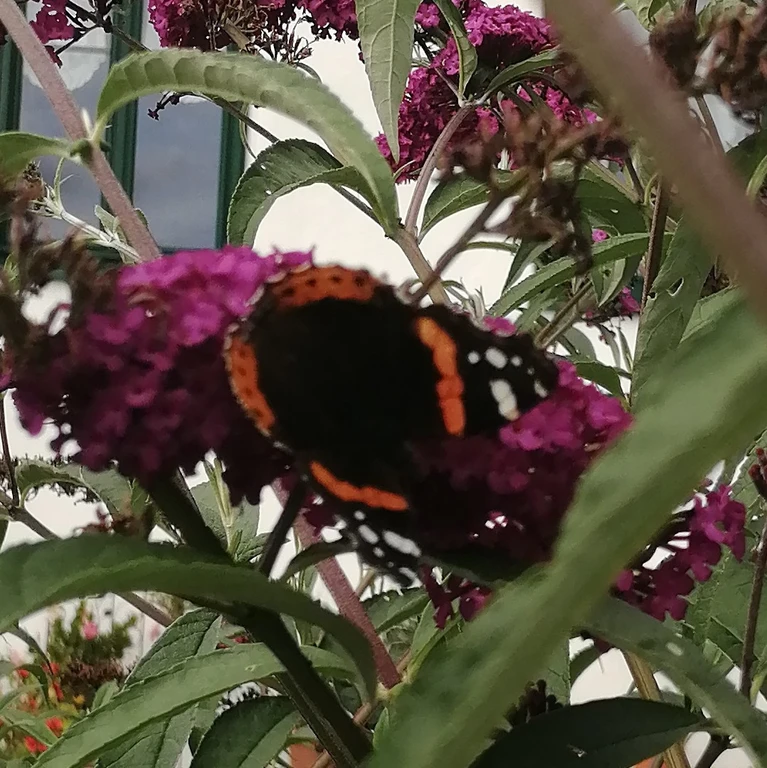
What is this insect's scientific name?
Vanessa atalanta
